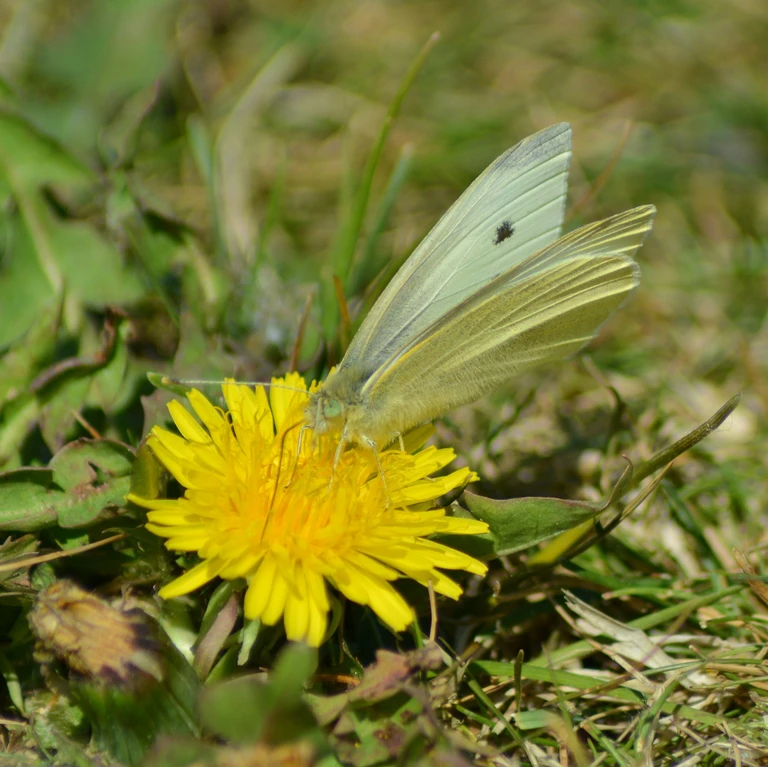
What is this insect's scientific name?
Pieris rapae
